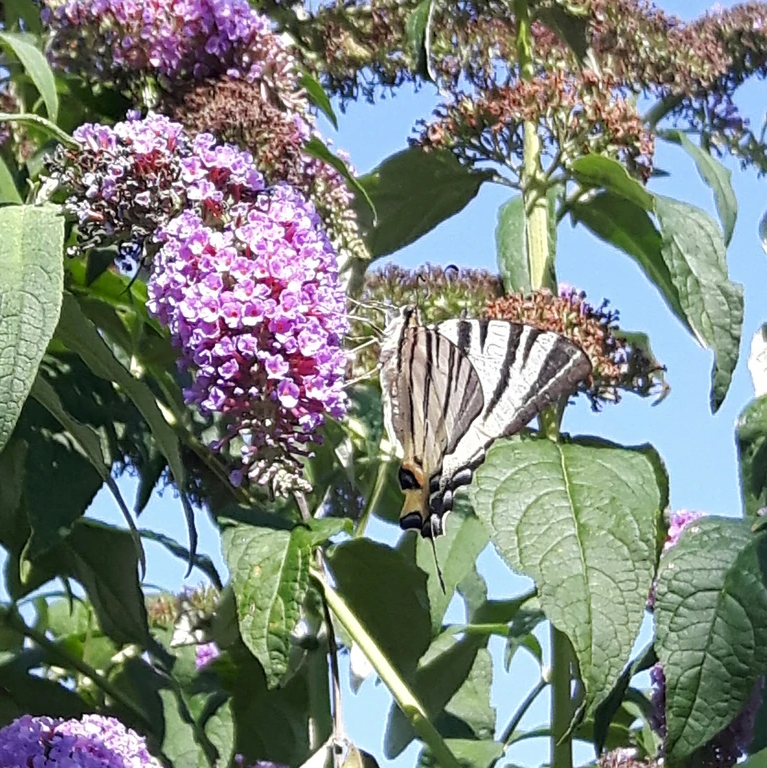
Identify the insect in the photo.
Iphiclides podalirius
